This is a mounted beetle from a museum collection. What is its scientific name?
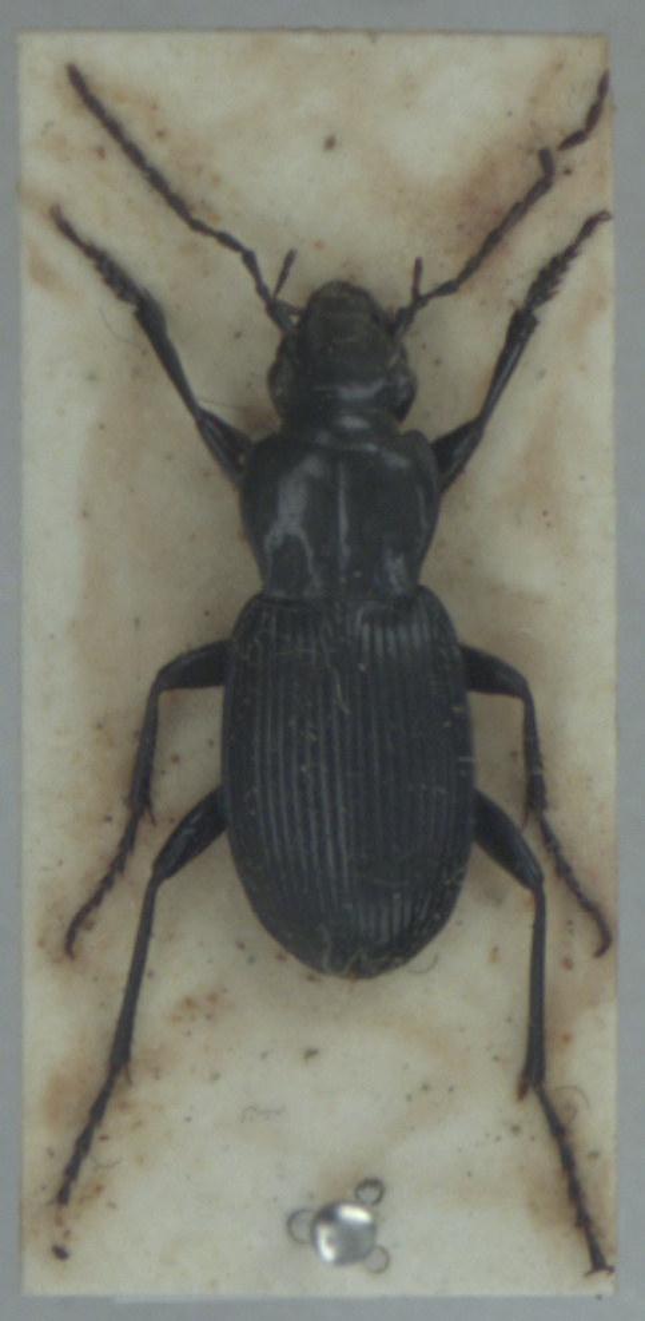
Pterostichus cristatus
